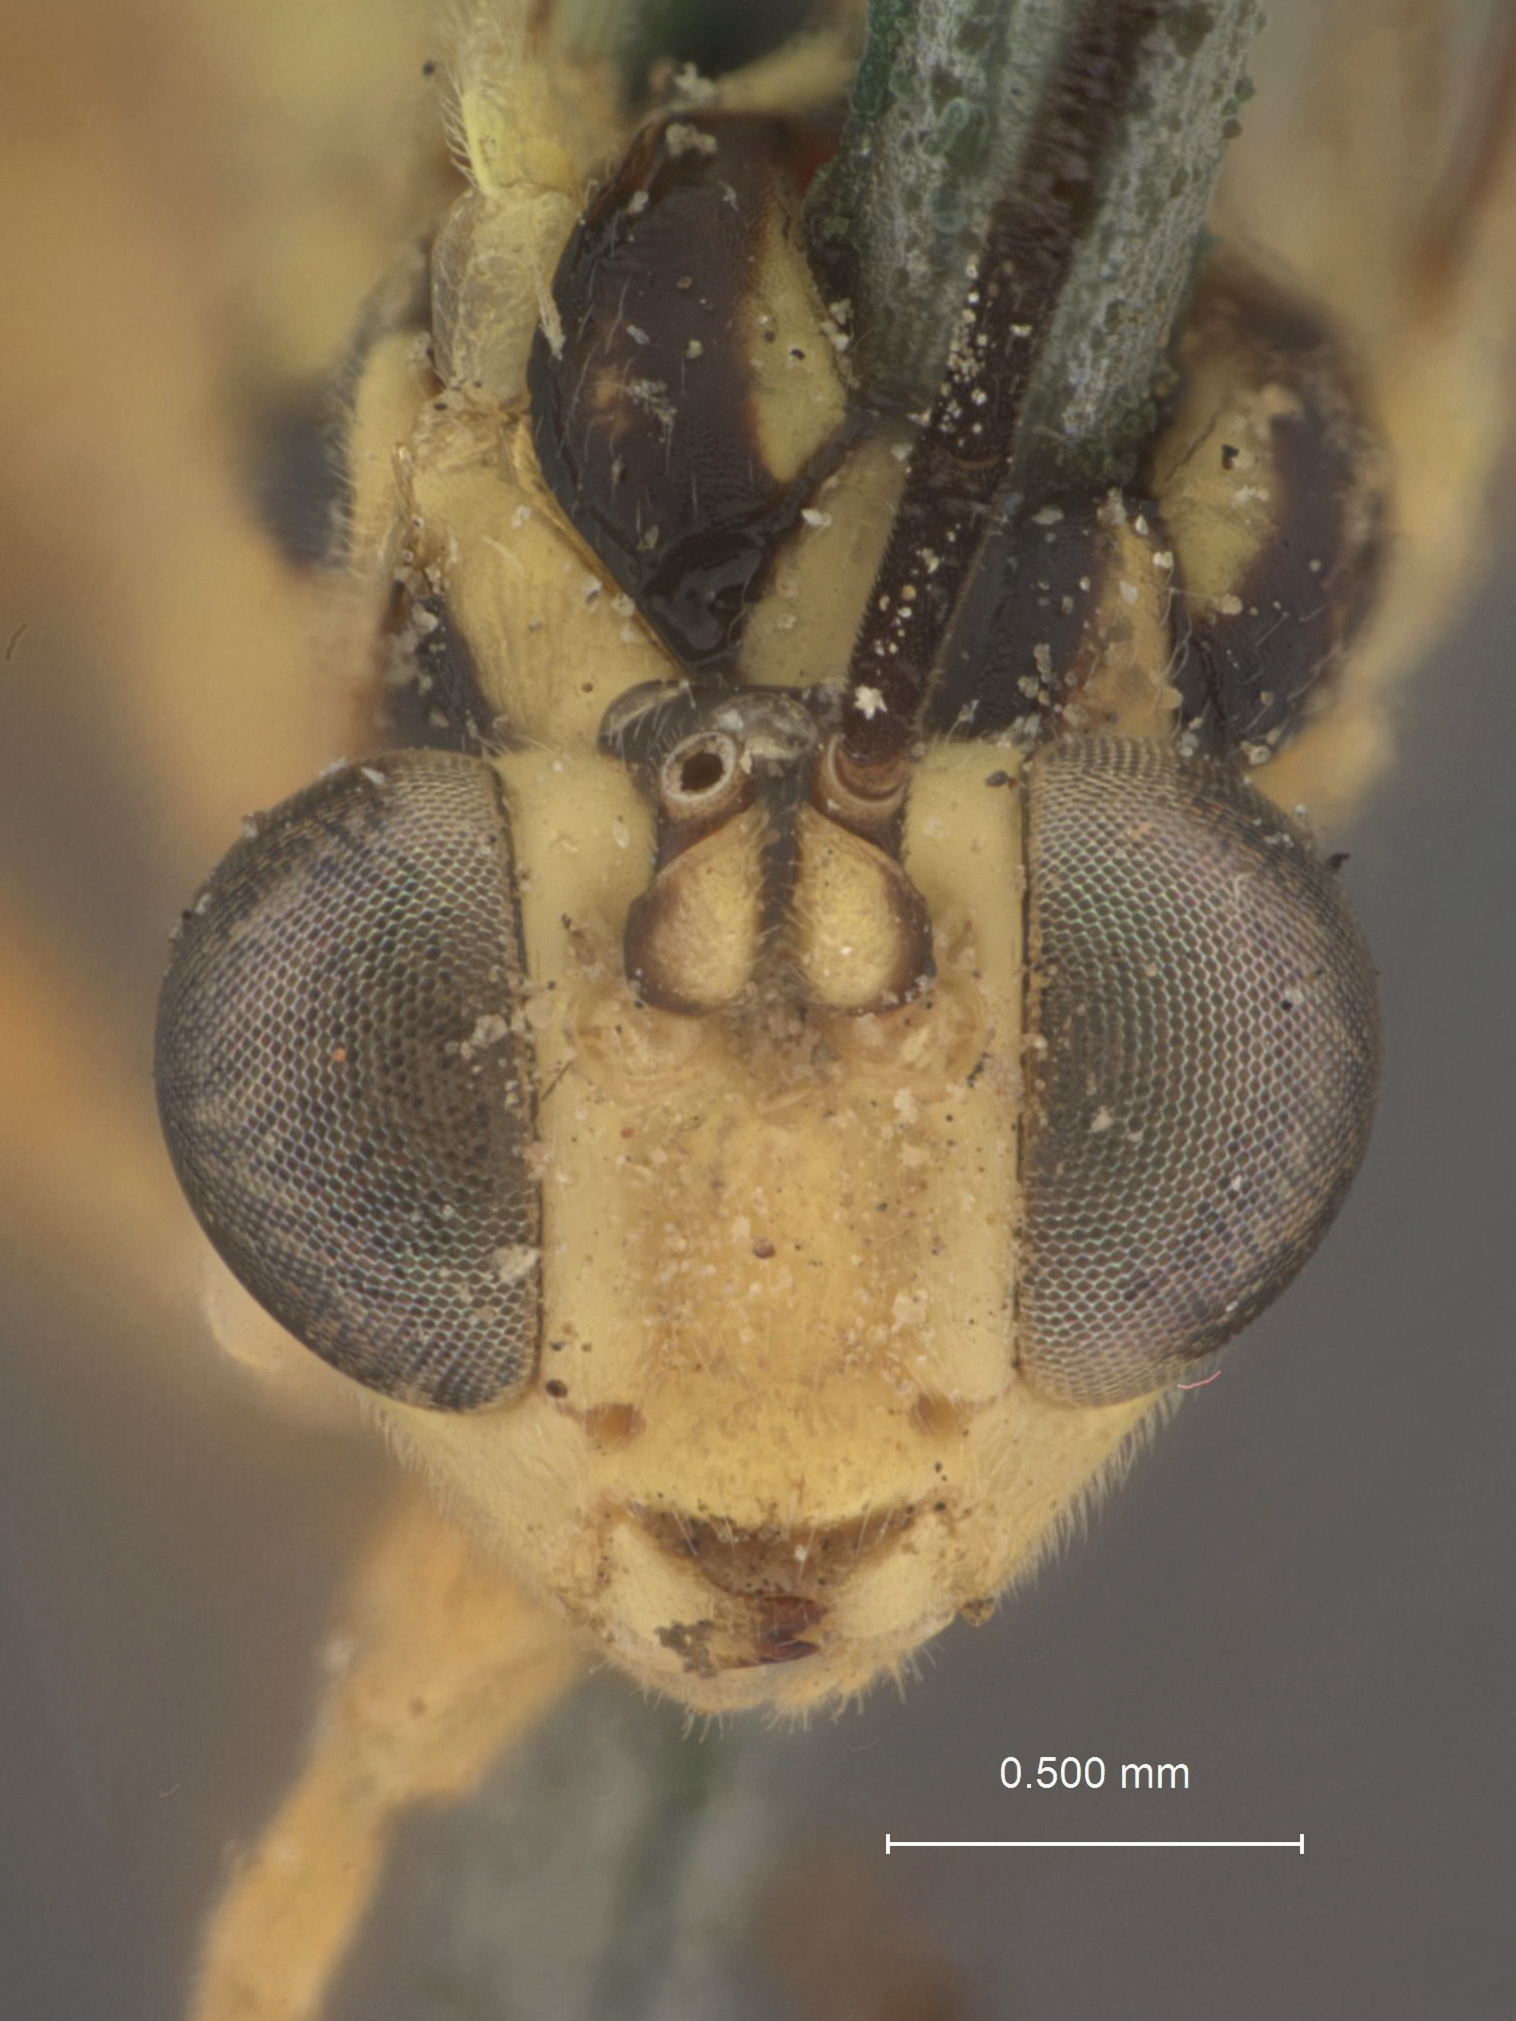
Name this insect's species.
Polistiphaga zonata
